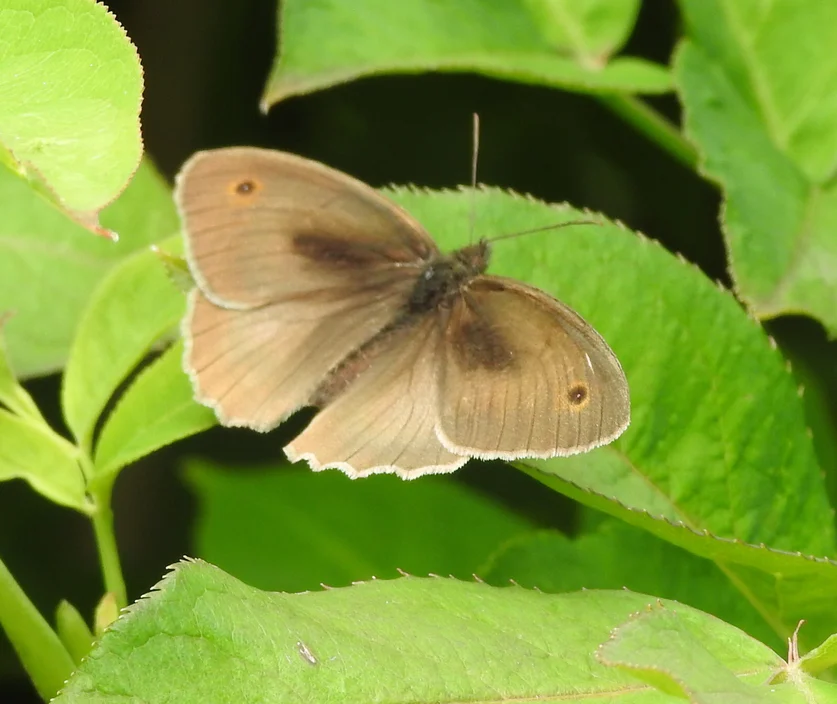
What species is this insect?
Maniola jurtina
